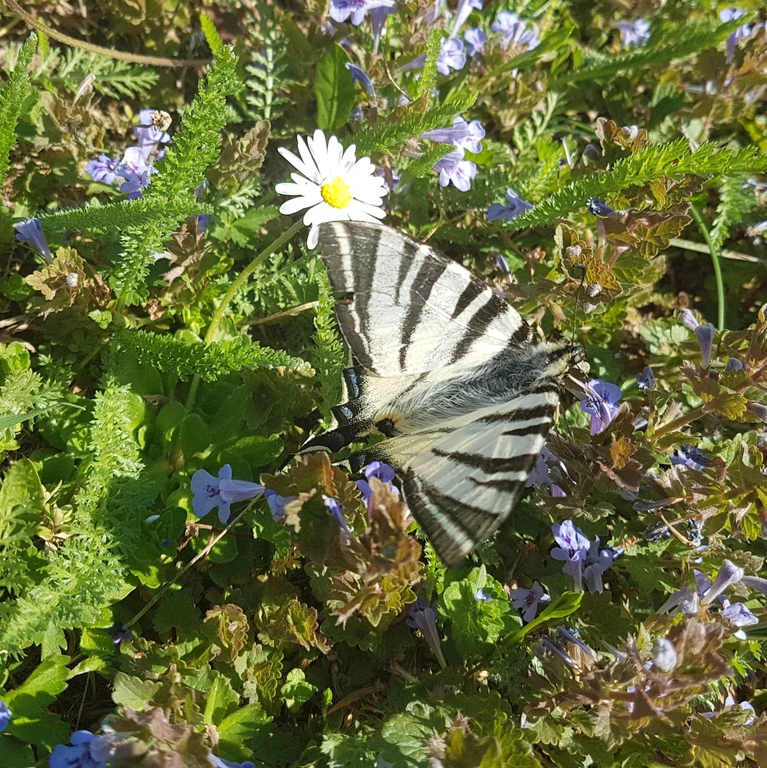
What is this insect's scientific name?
Iphiclides podalirius
